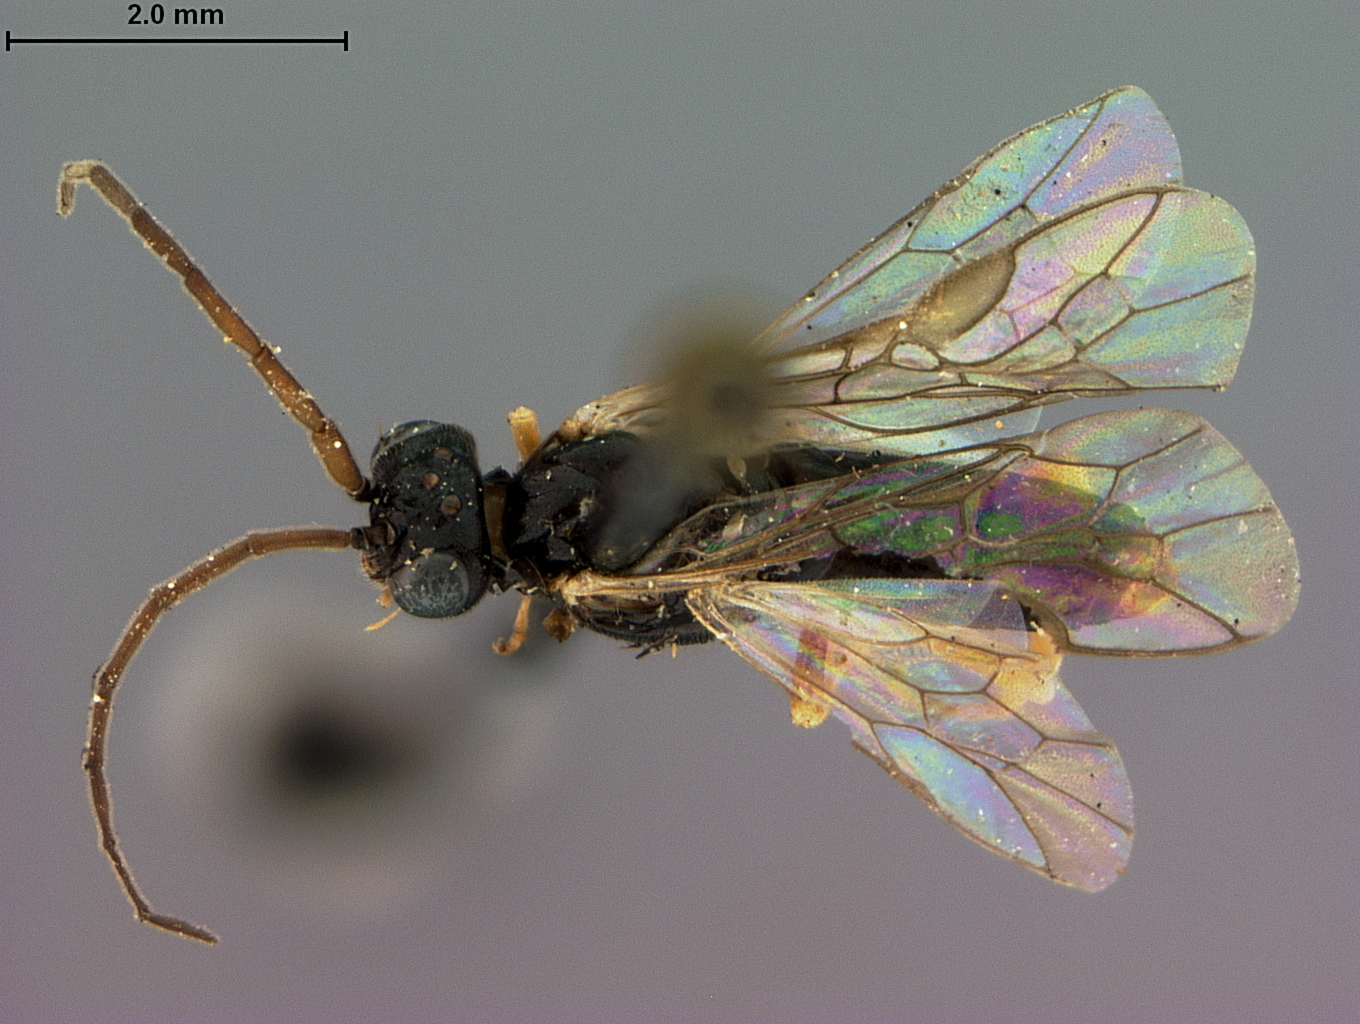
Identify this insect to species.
Platycampus itascus
